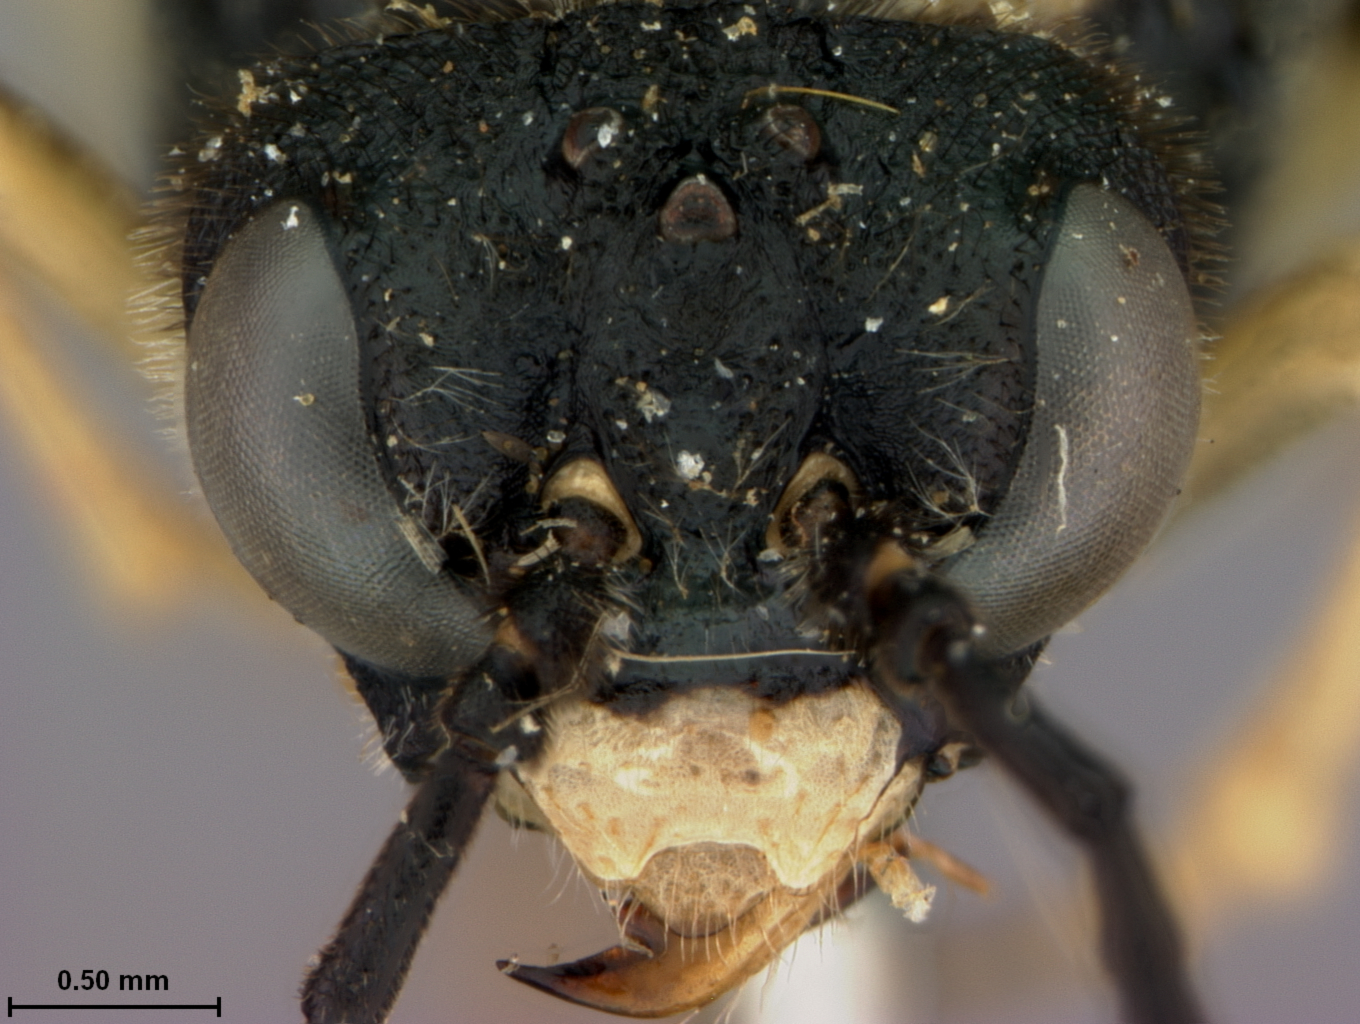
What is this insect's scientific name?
Tenthredo anomus
